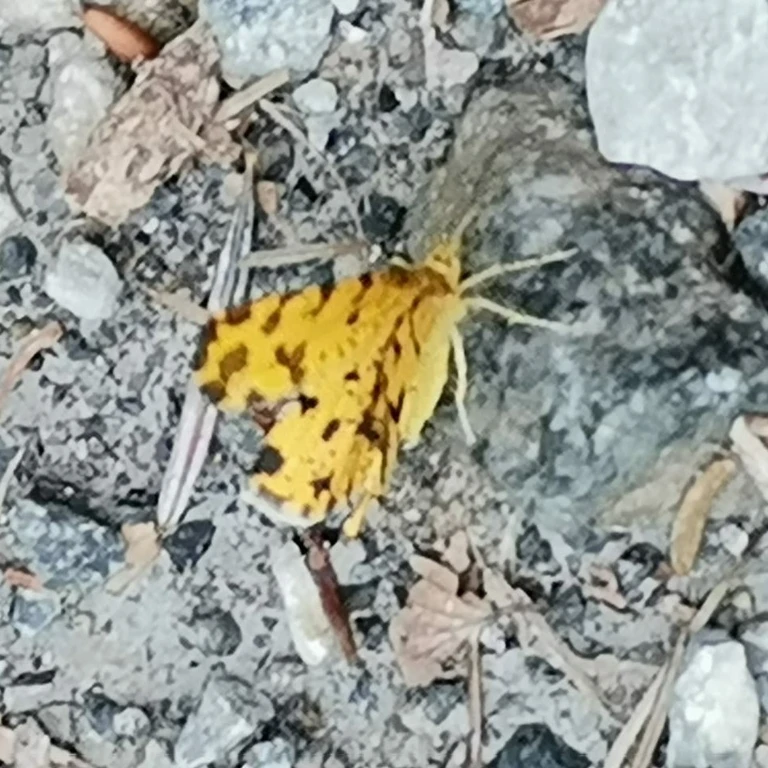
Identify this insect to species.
Pseudopanthera macularia
